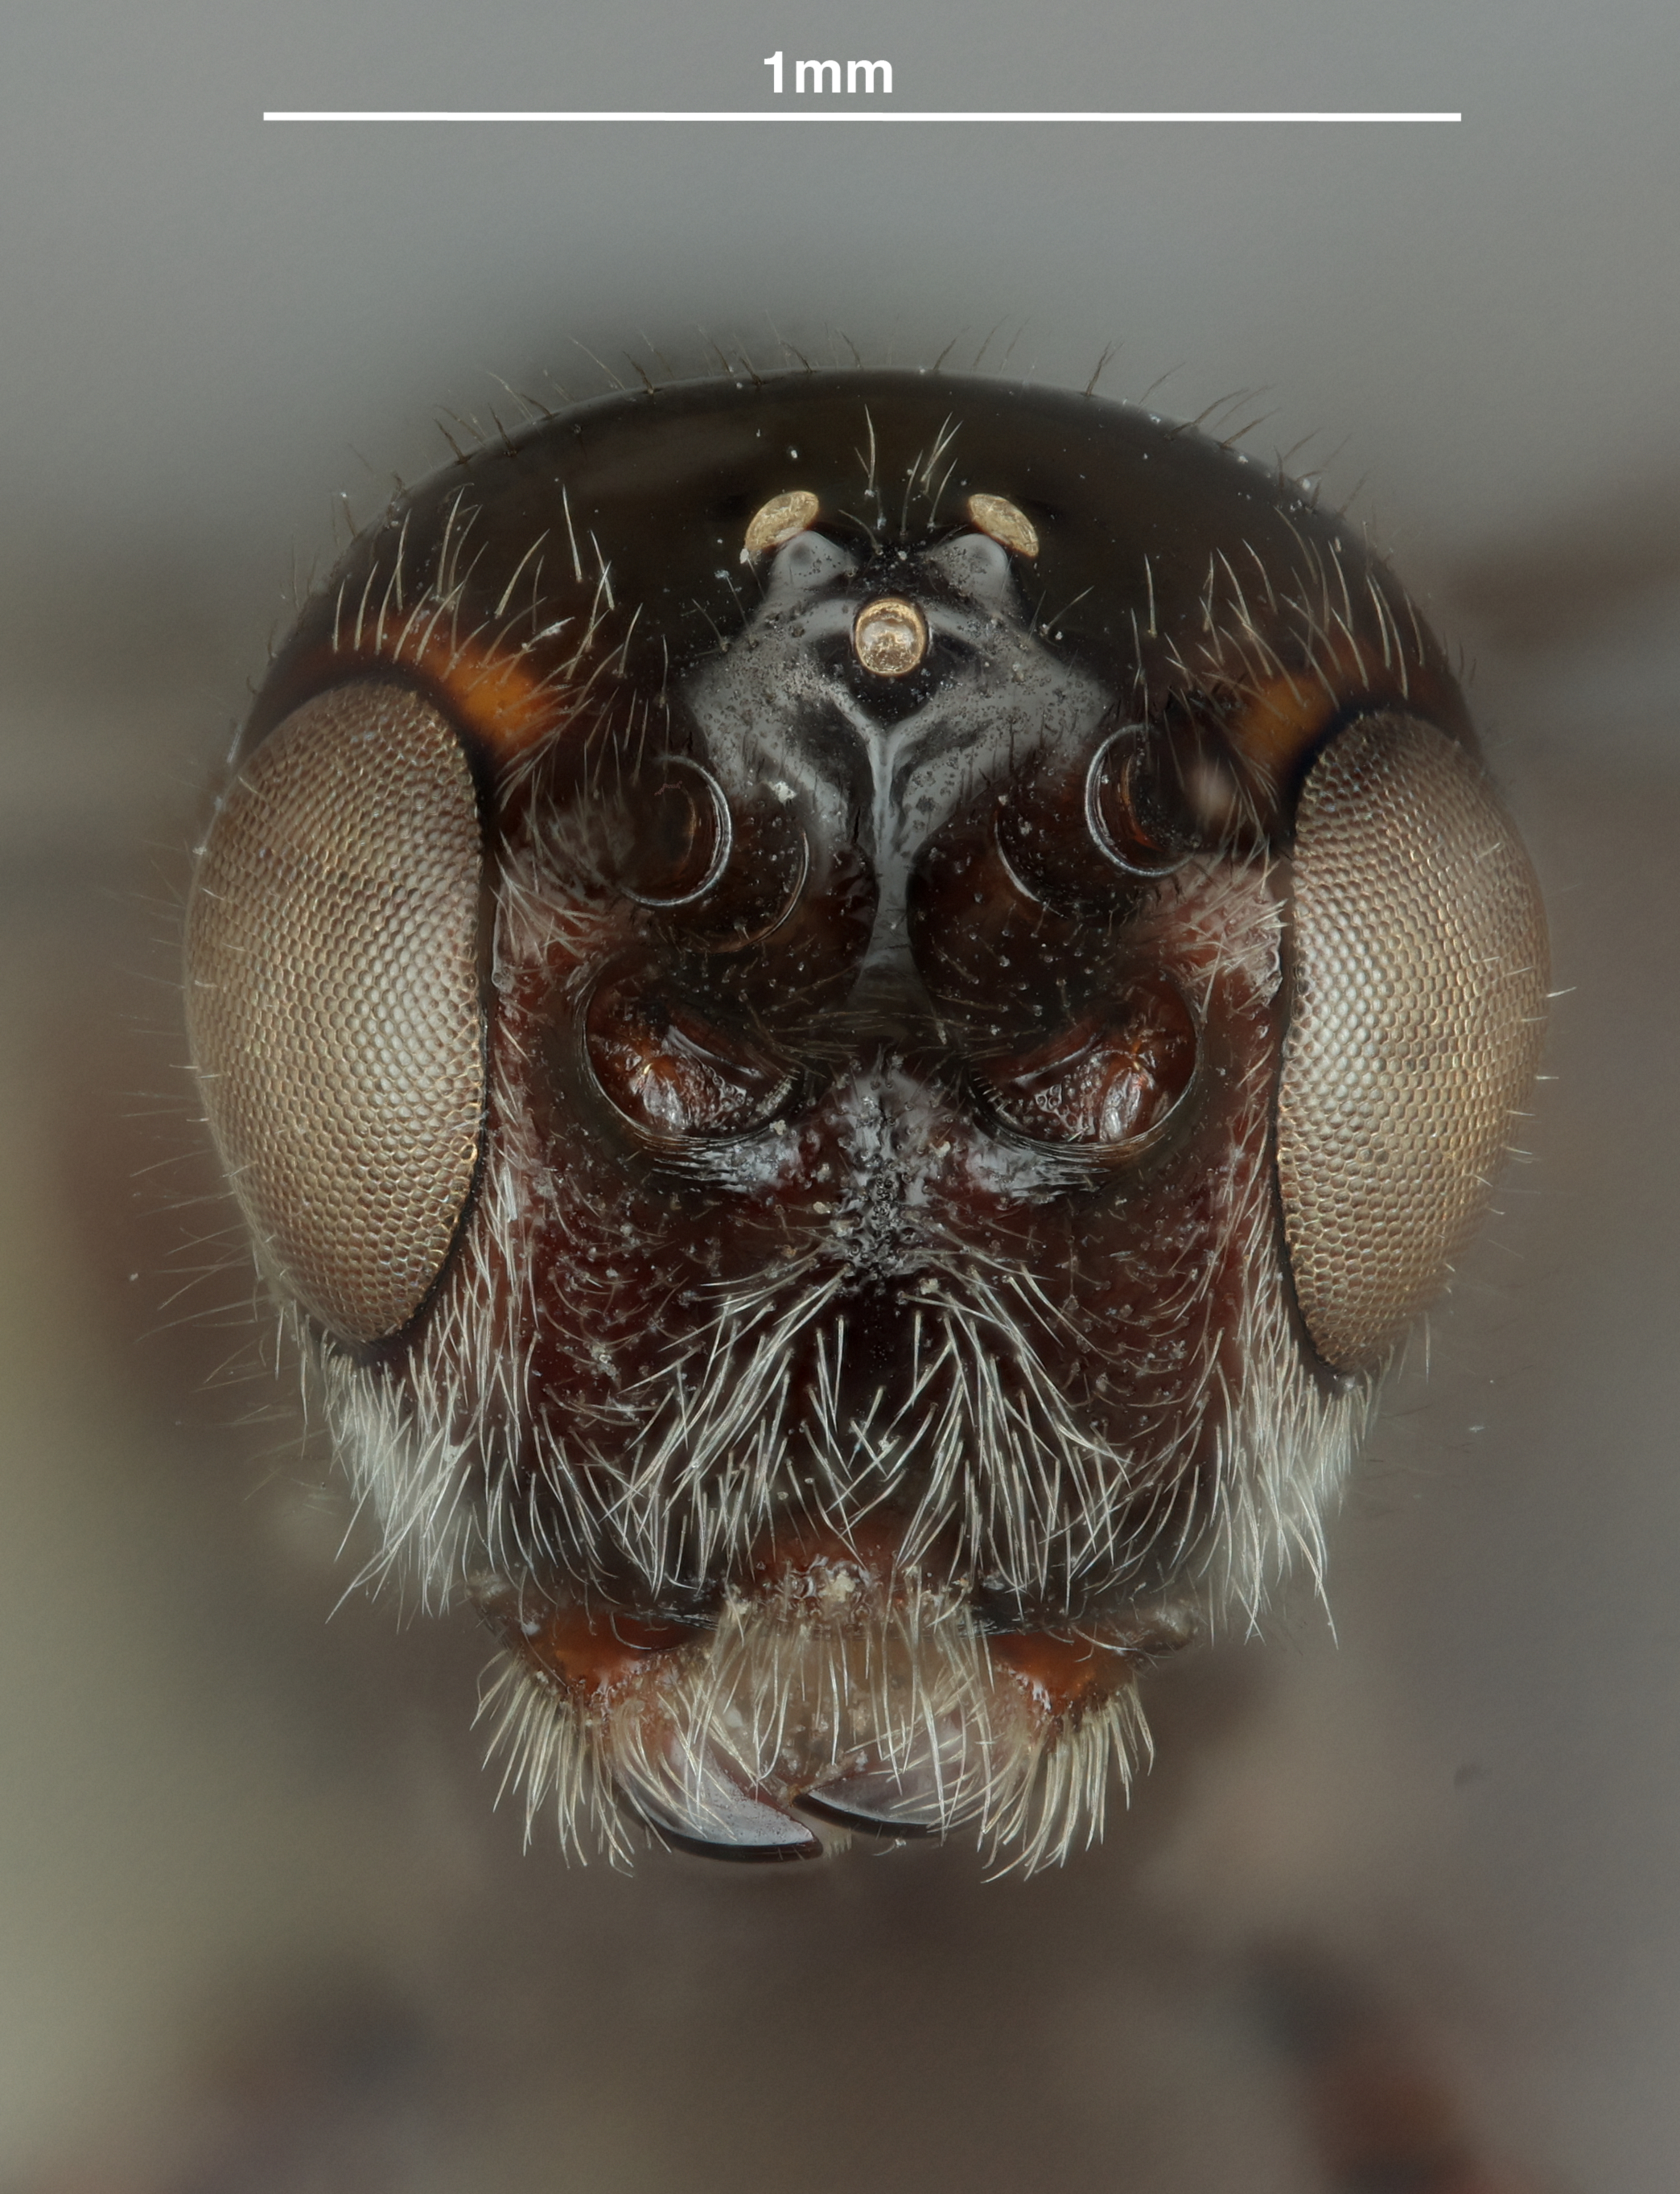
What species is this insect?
Coeloides mexicanus
